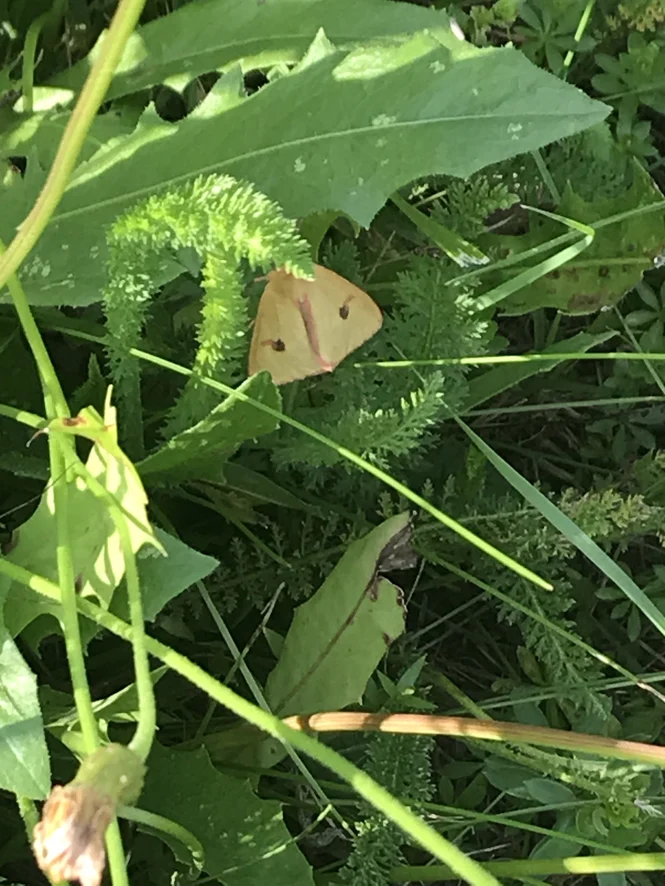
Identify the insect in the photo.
Diacrisia sannio
